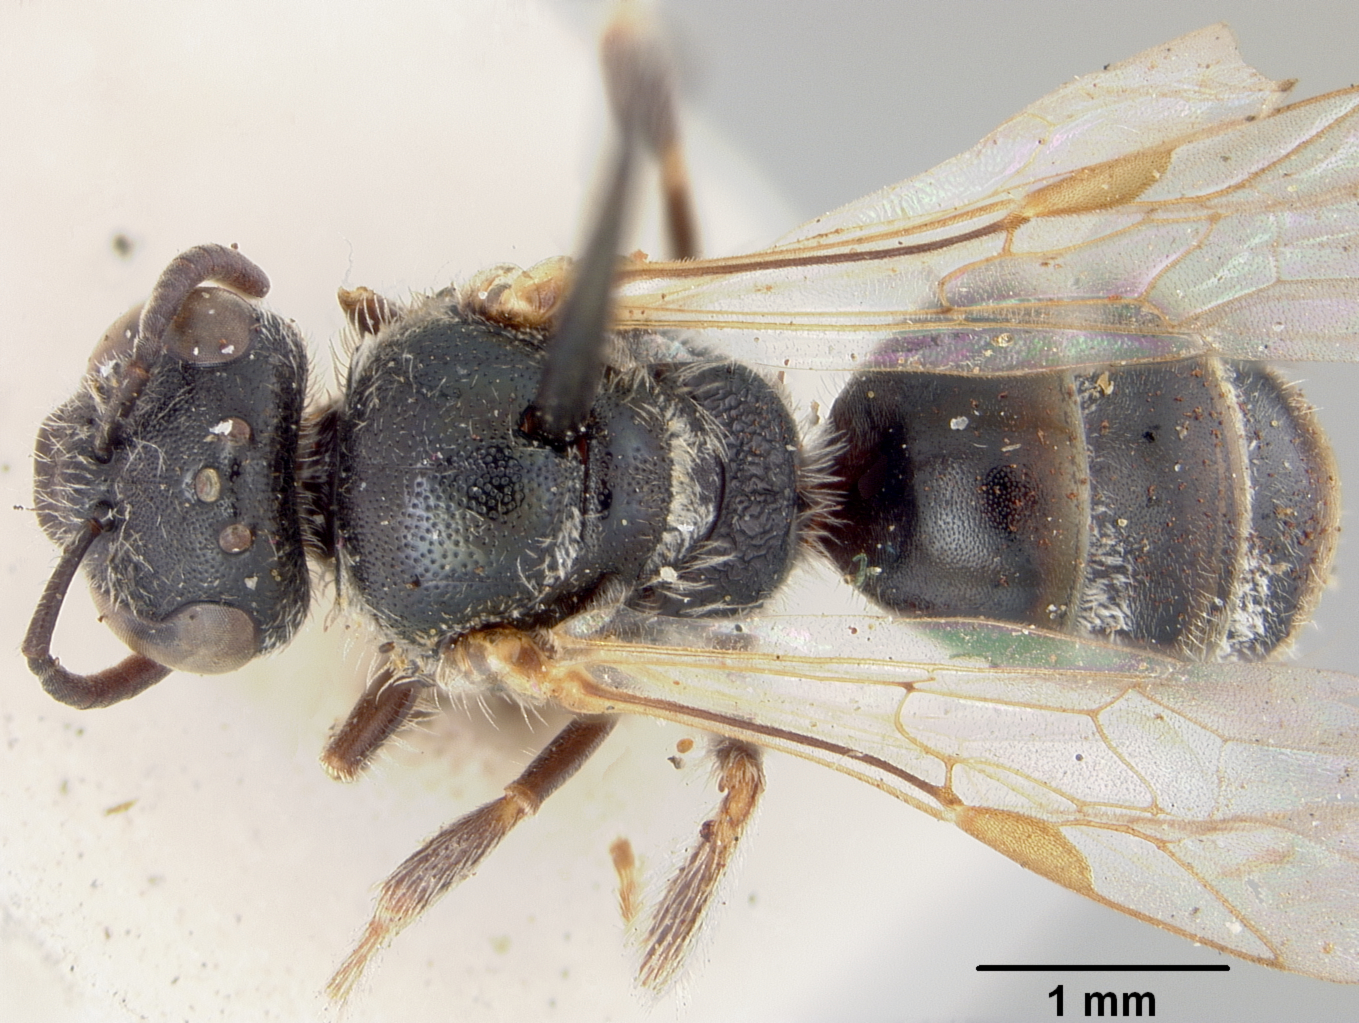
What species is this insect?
Halictus persicus
